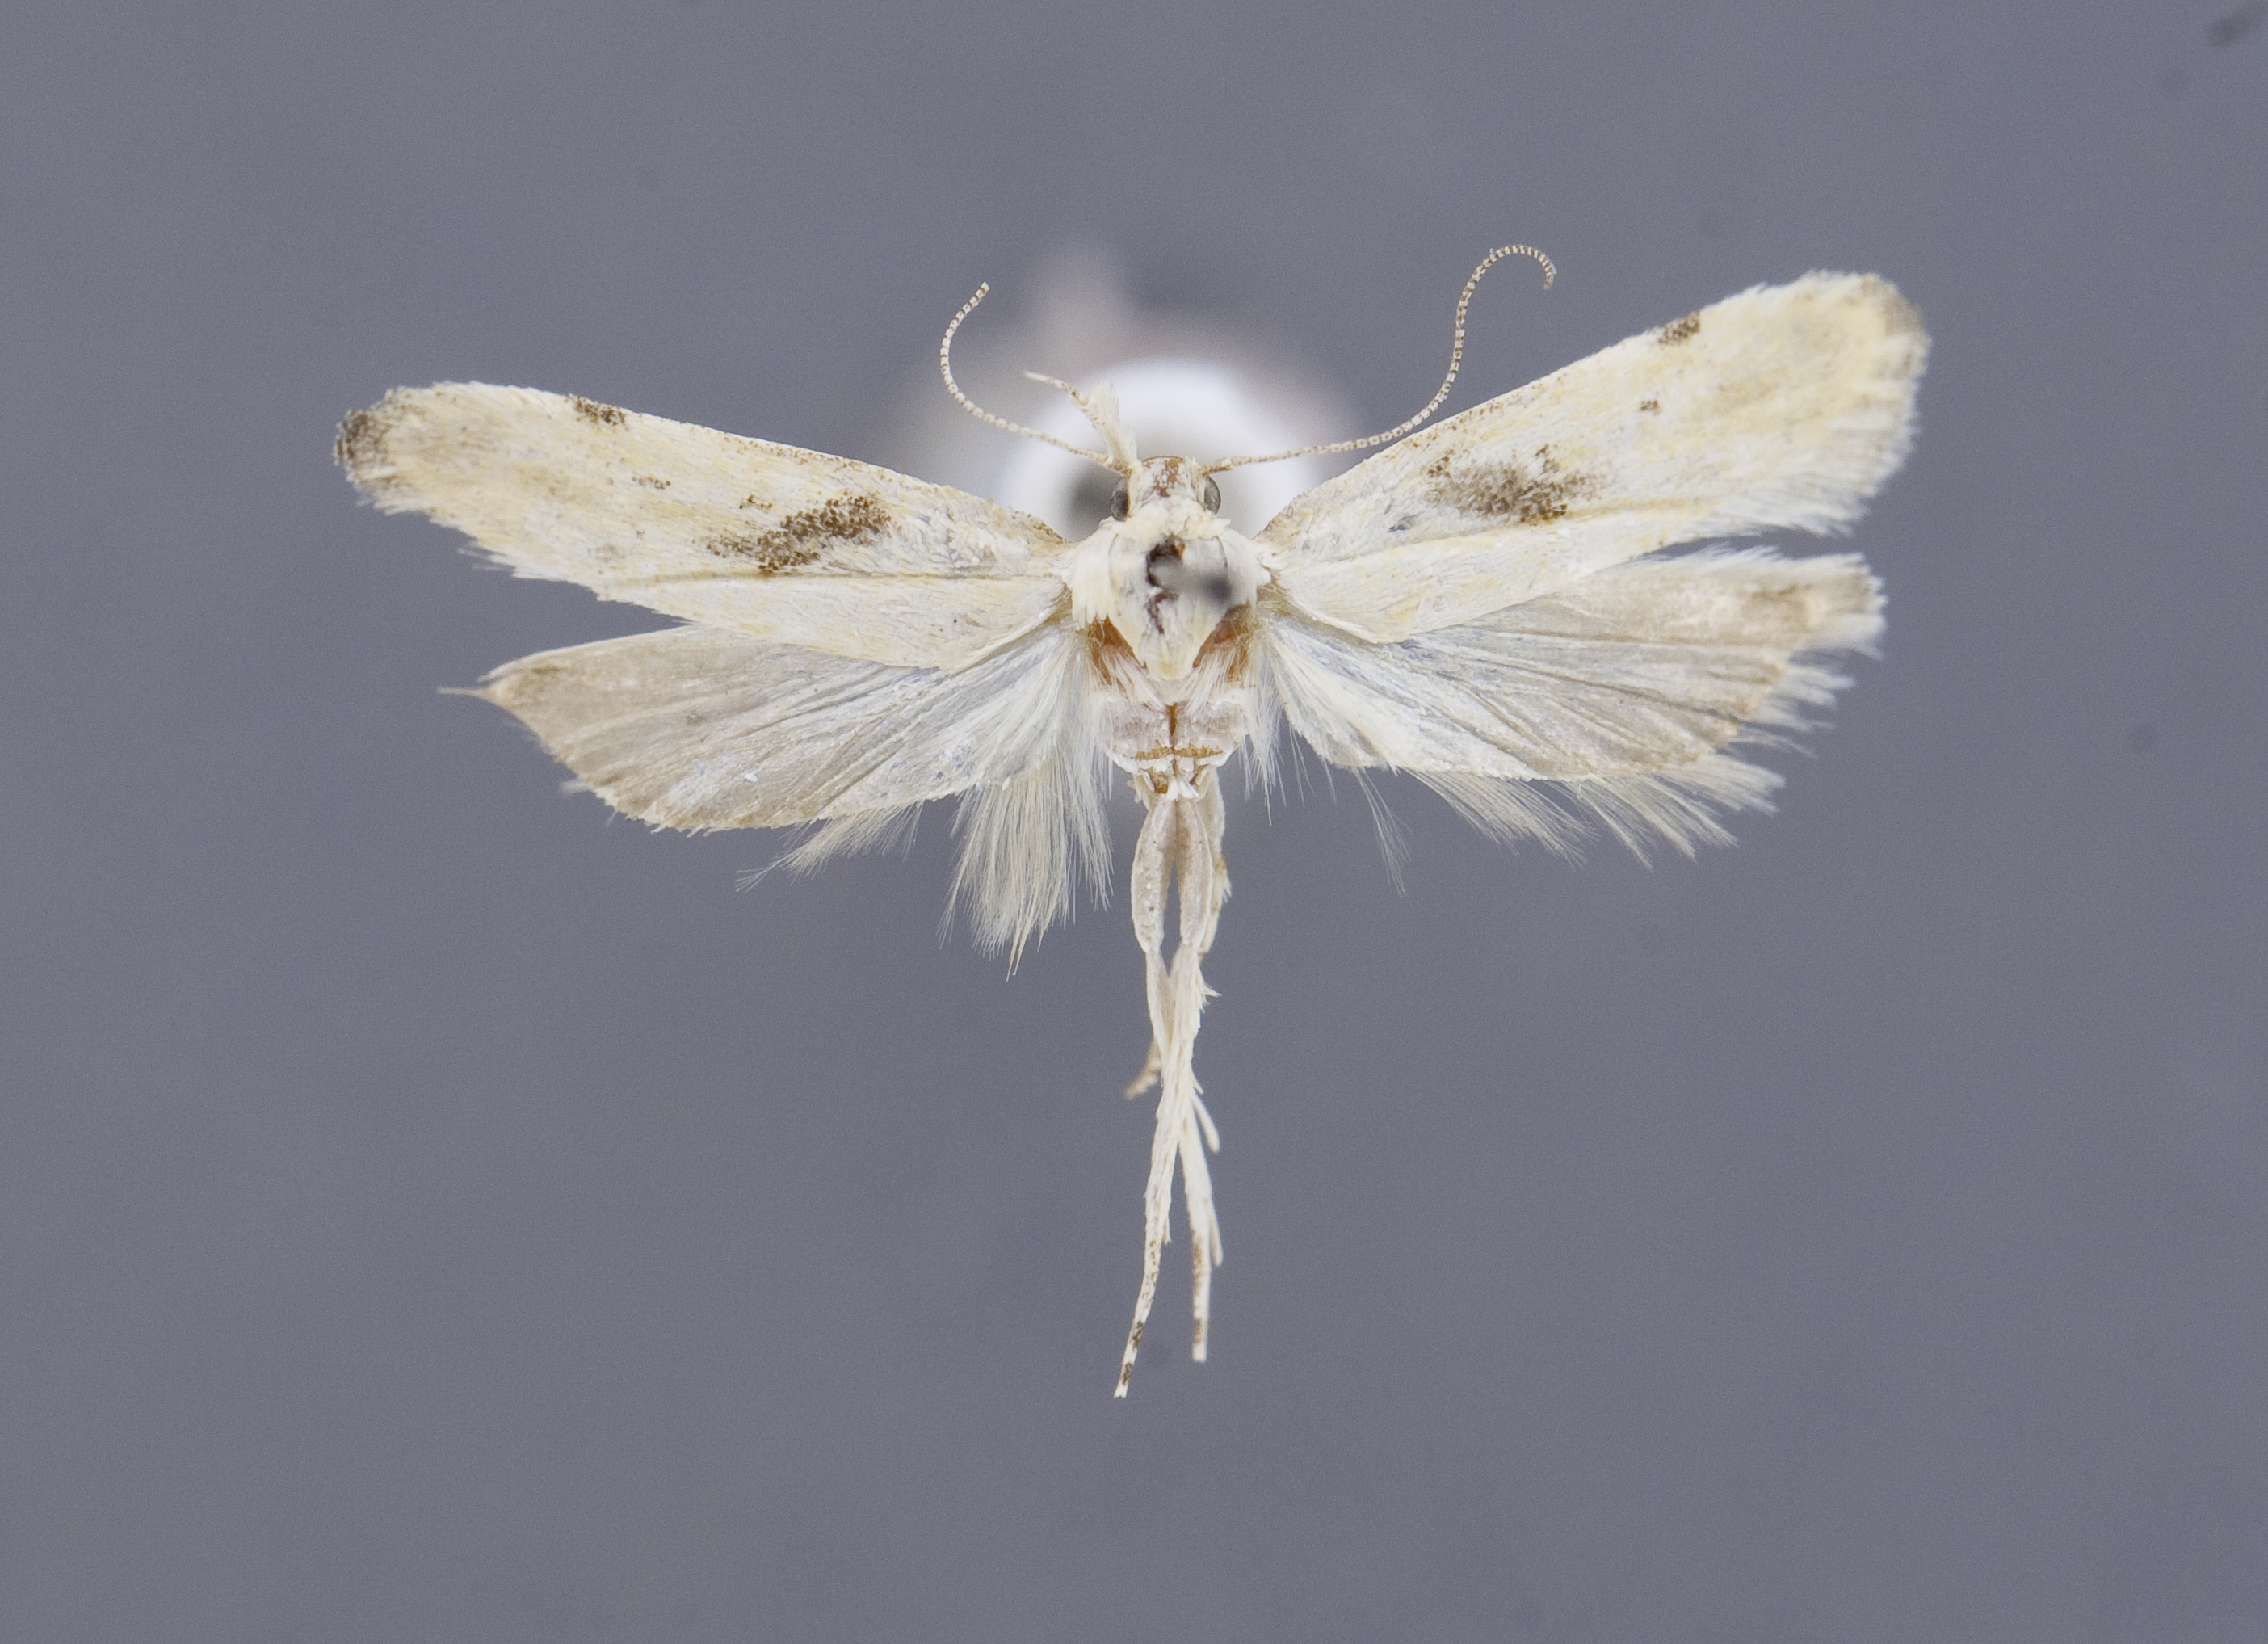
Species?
Gelechia depuratella (also Filatima depuratella)
